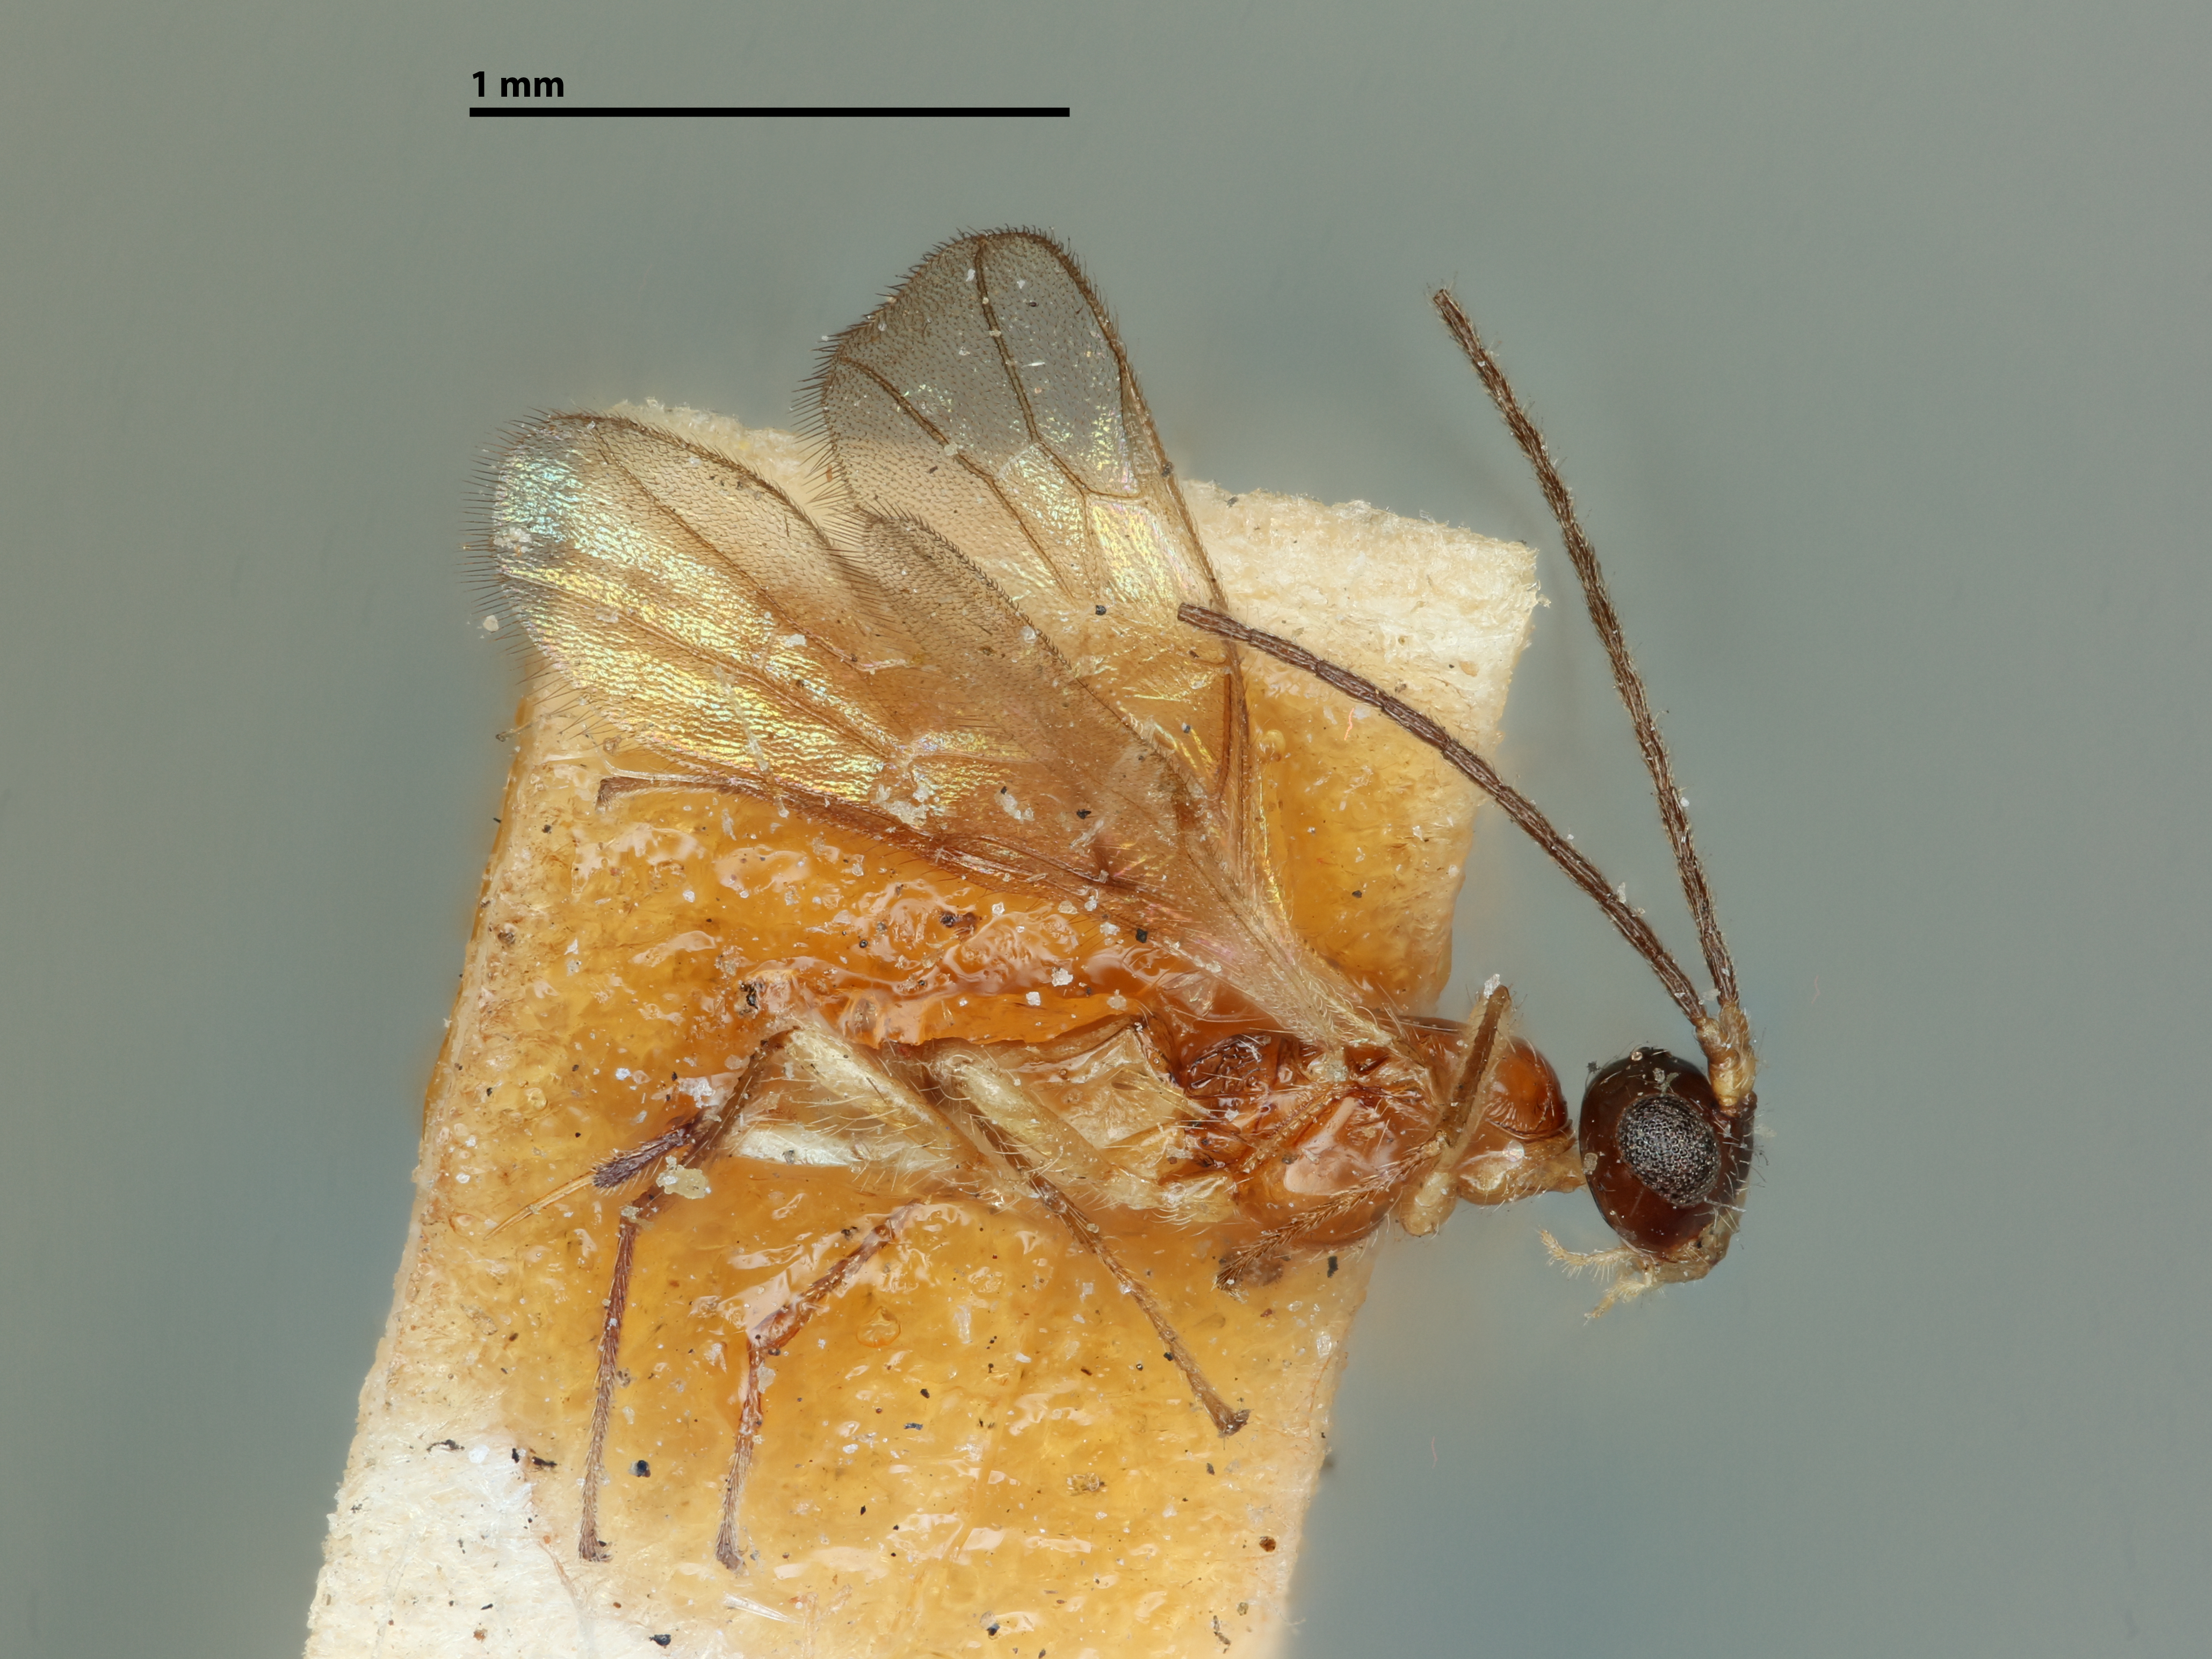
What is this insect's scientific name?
Hormius atriceps
